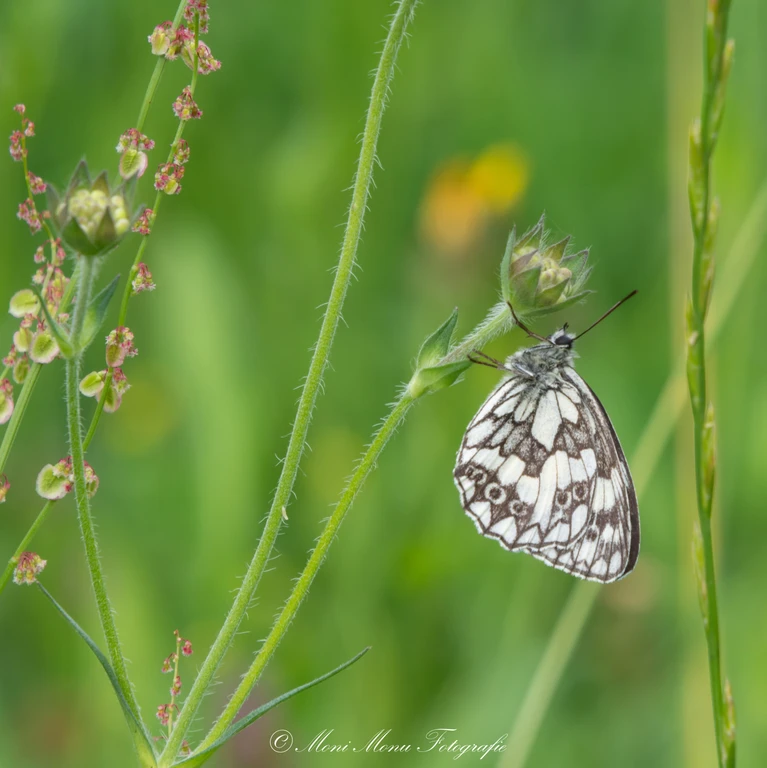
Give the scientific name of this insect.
Melanargia galathea
